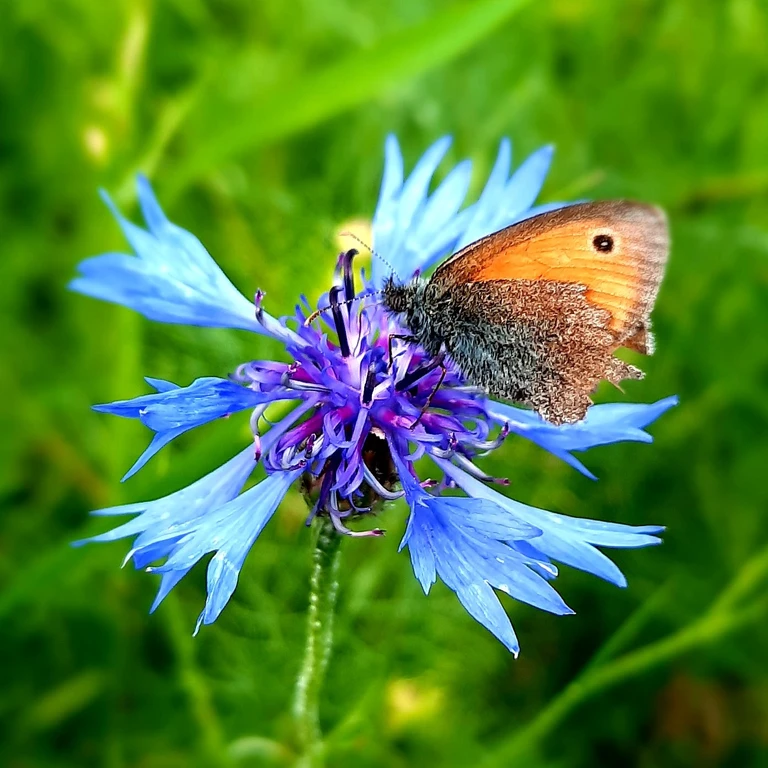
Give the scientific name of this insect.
Coenonympha pamphilus
